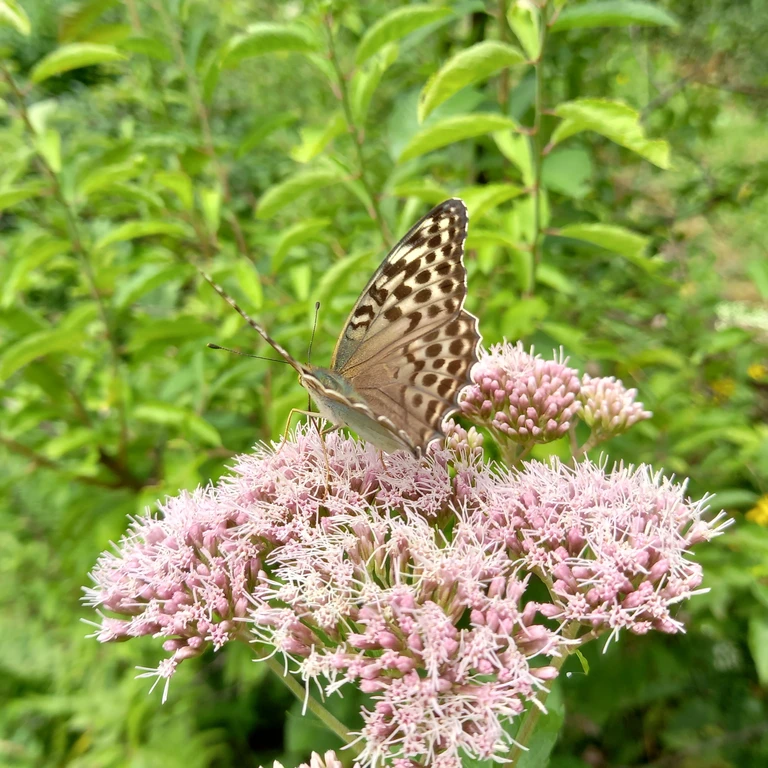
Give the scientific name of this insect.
Argynnis paphia
